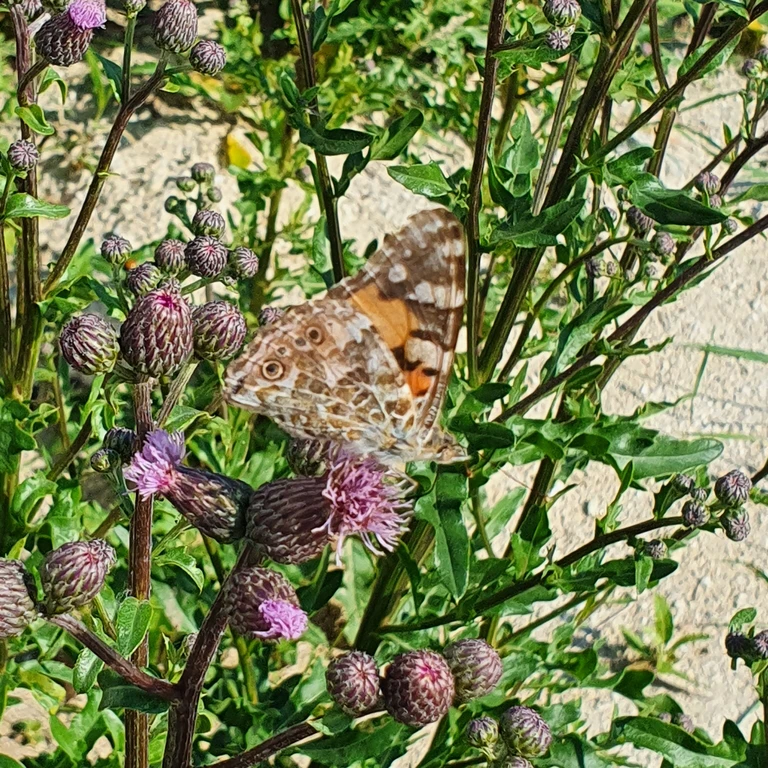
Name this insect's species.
Vanessa cardui
